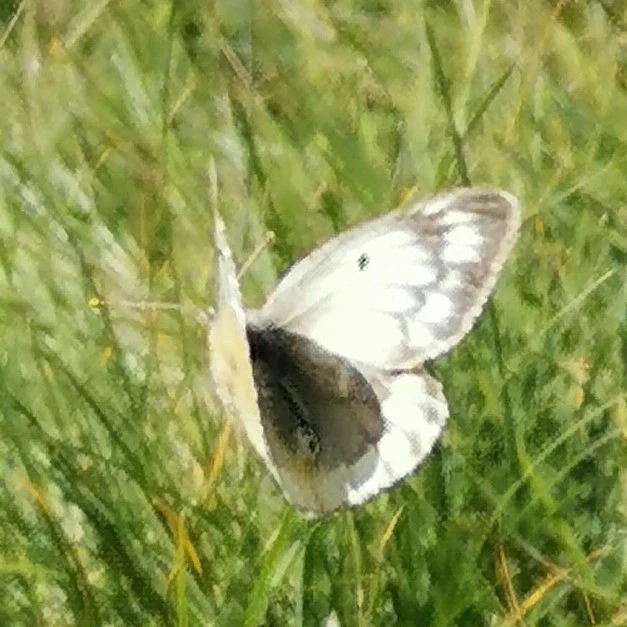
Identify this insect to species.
Colias phicomone
